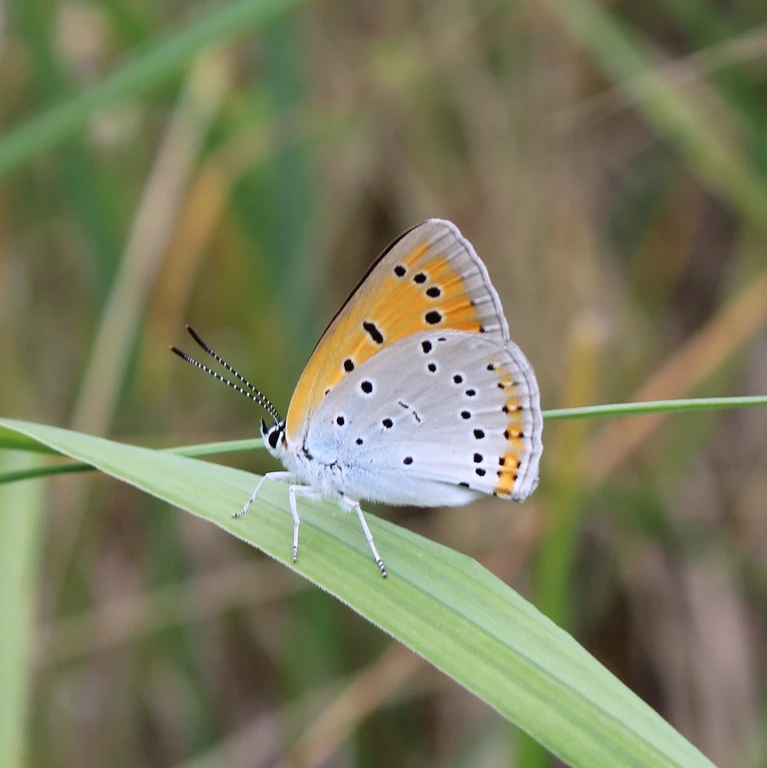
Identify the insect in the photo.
Lycaena dispar
